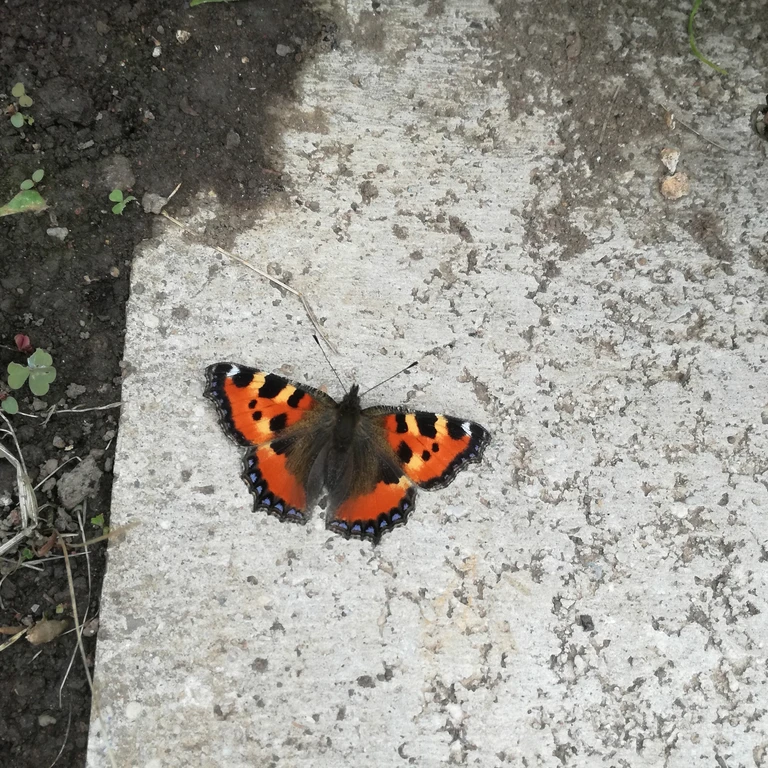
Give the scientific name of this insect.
Aglais urticae
